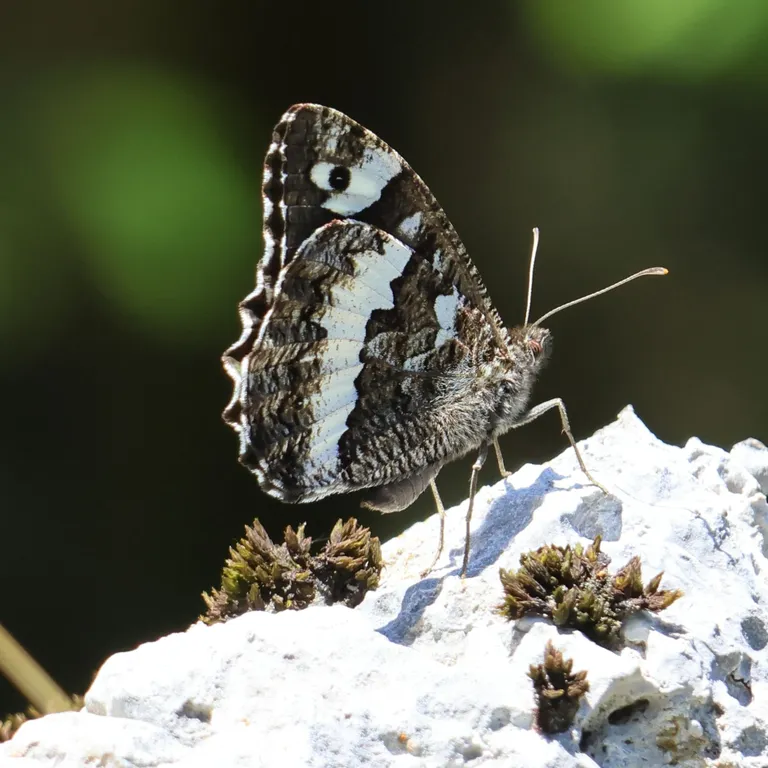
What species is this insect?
Brintesia circe
